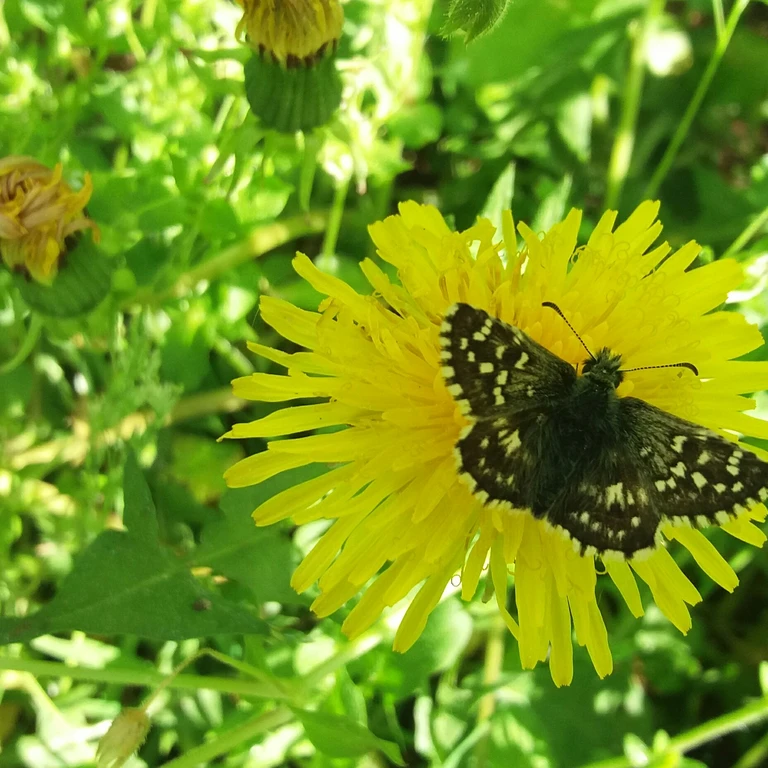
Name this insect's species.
Pyrgus malvae
